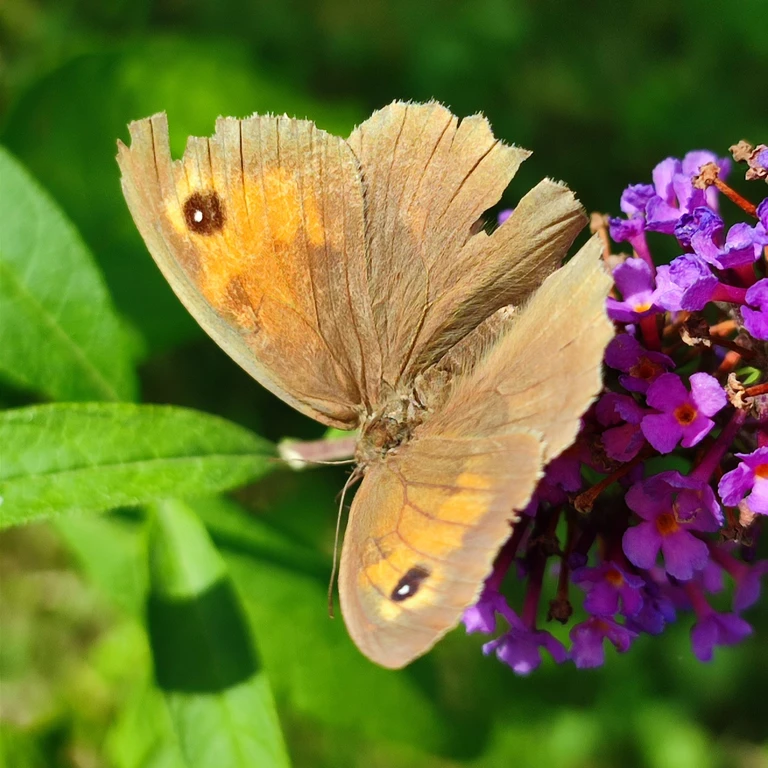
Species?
Maniola jurtina
